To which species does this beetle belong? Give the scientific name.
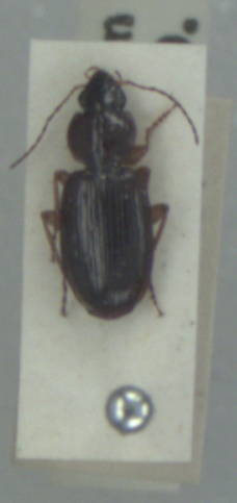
Olisthopus rotundatus
